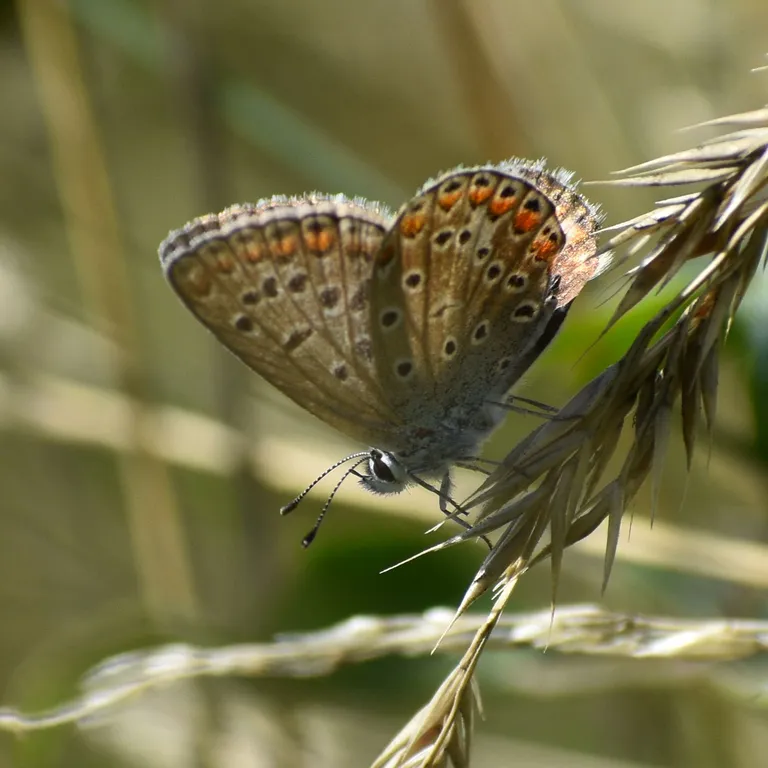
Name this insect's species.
Polyommatus icarus
